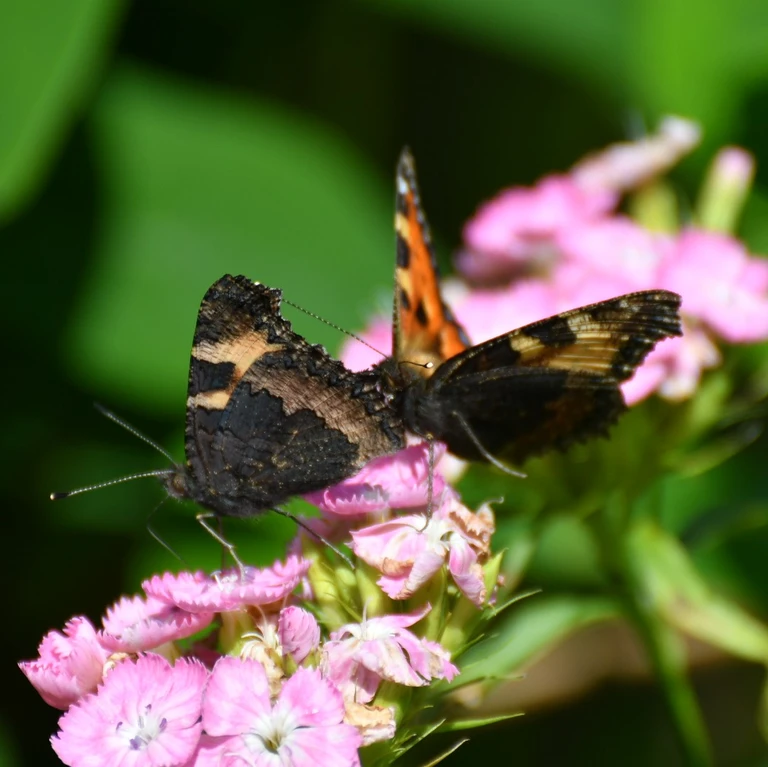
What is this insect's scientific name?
Aglais urticae
